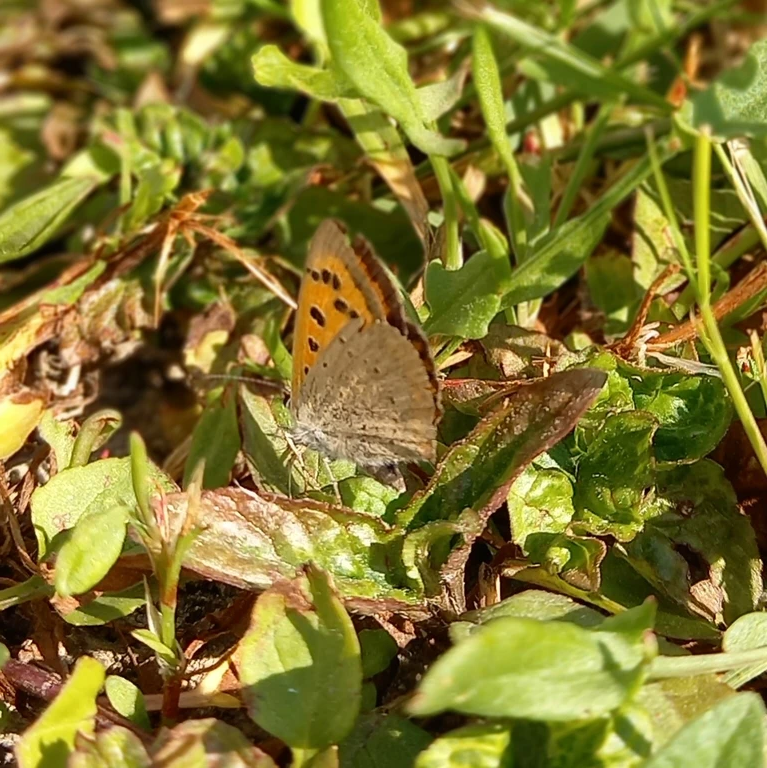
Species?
Lycaena phlaeas
